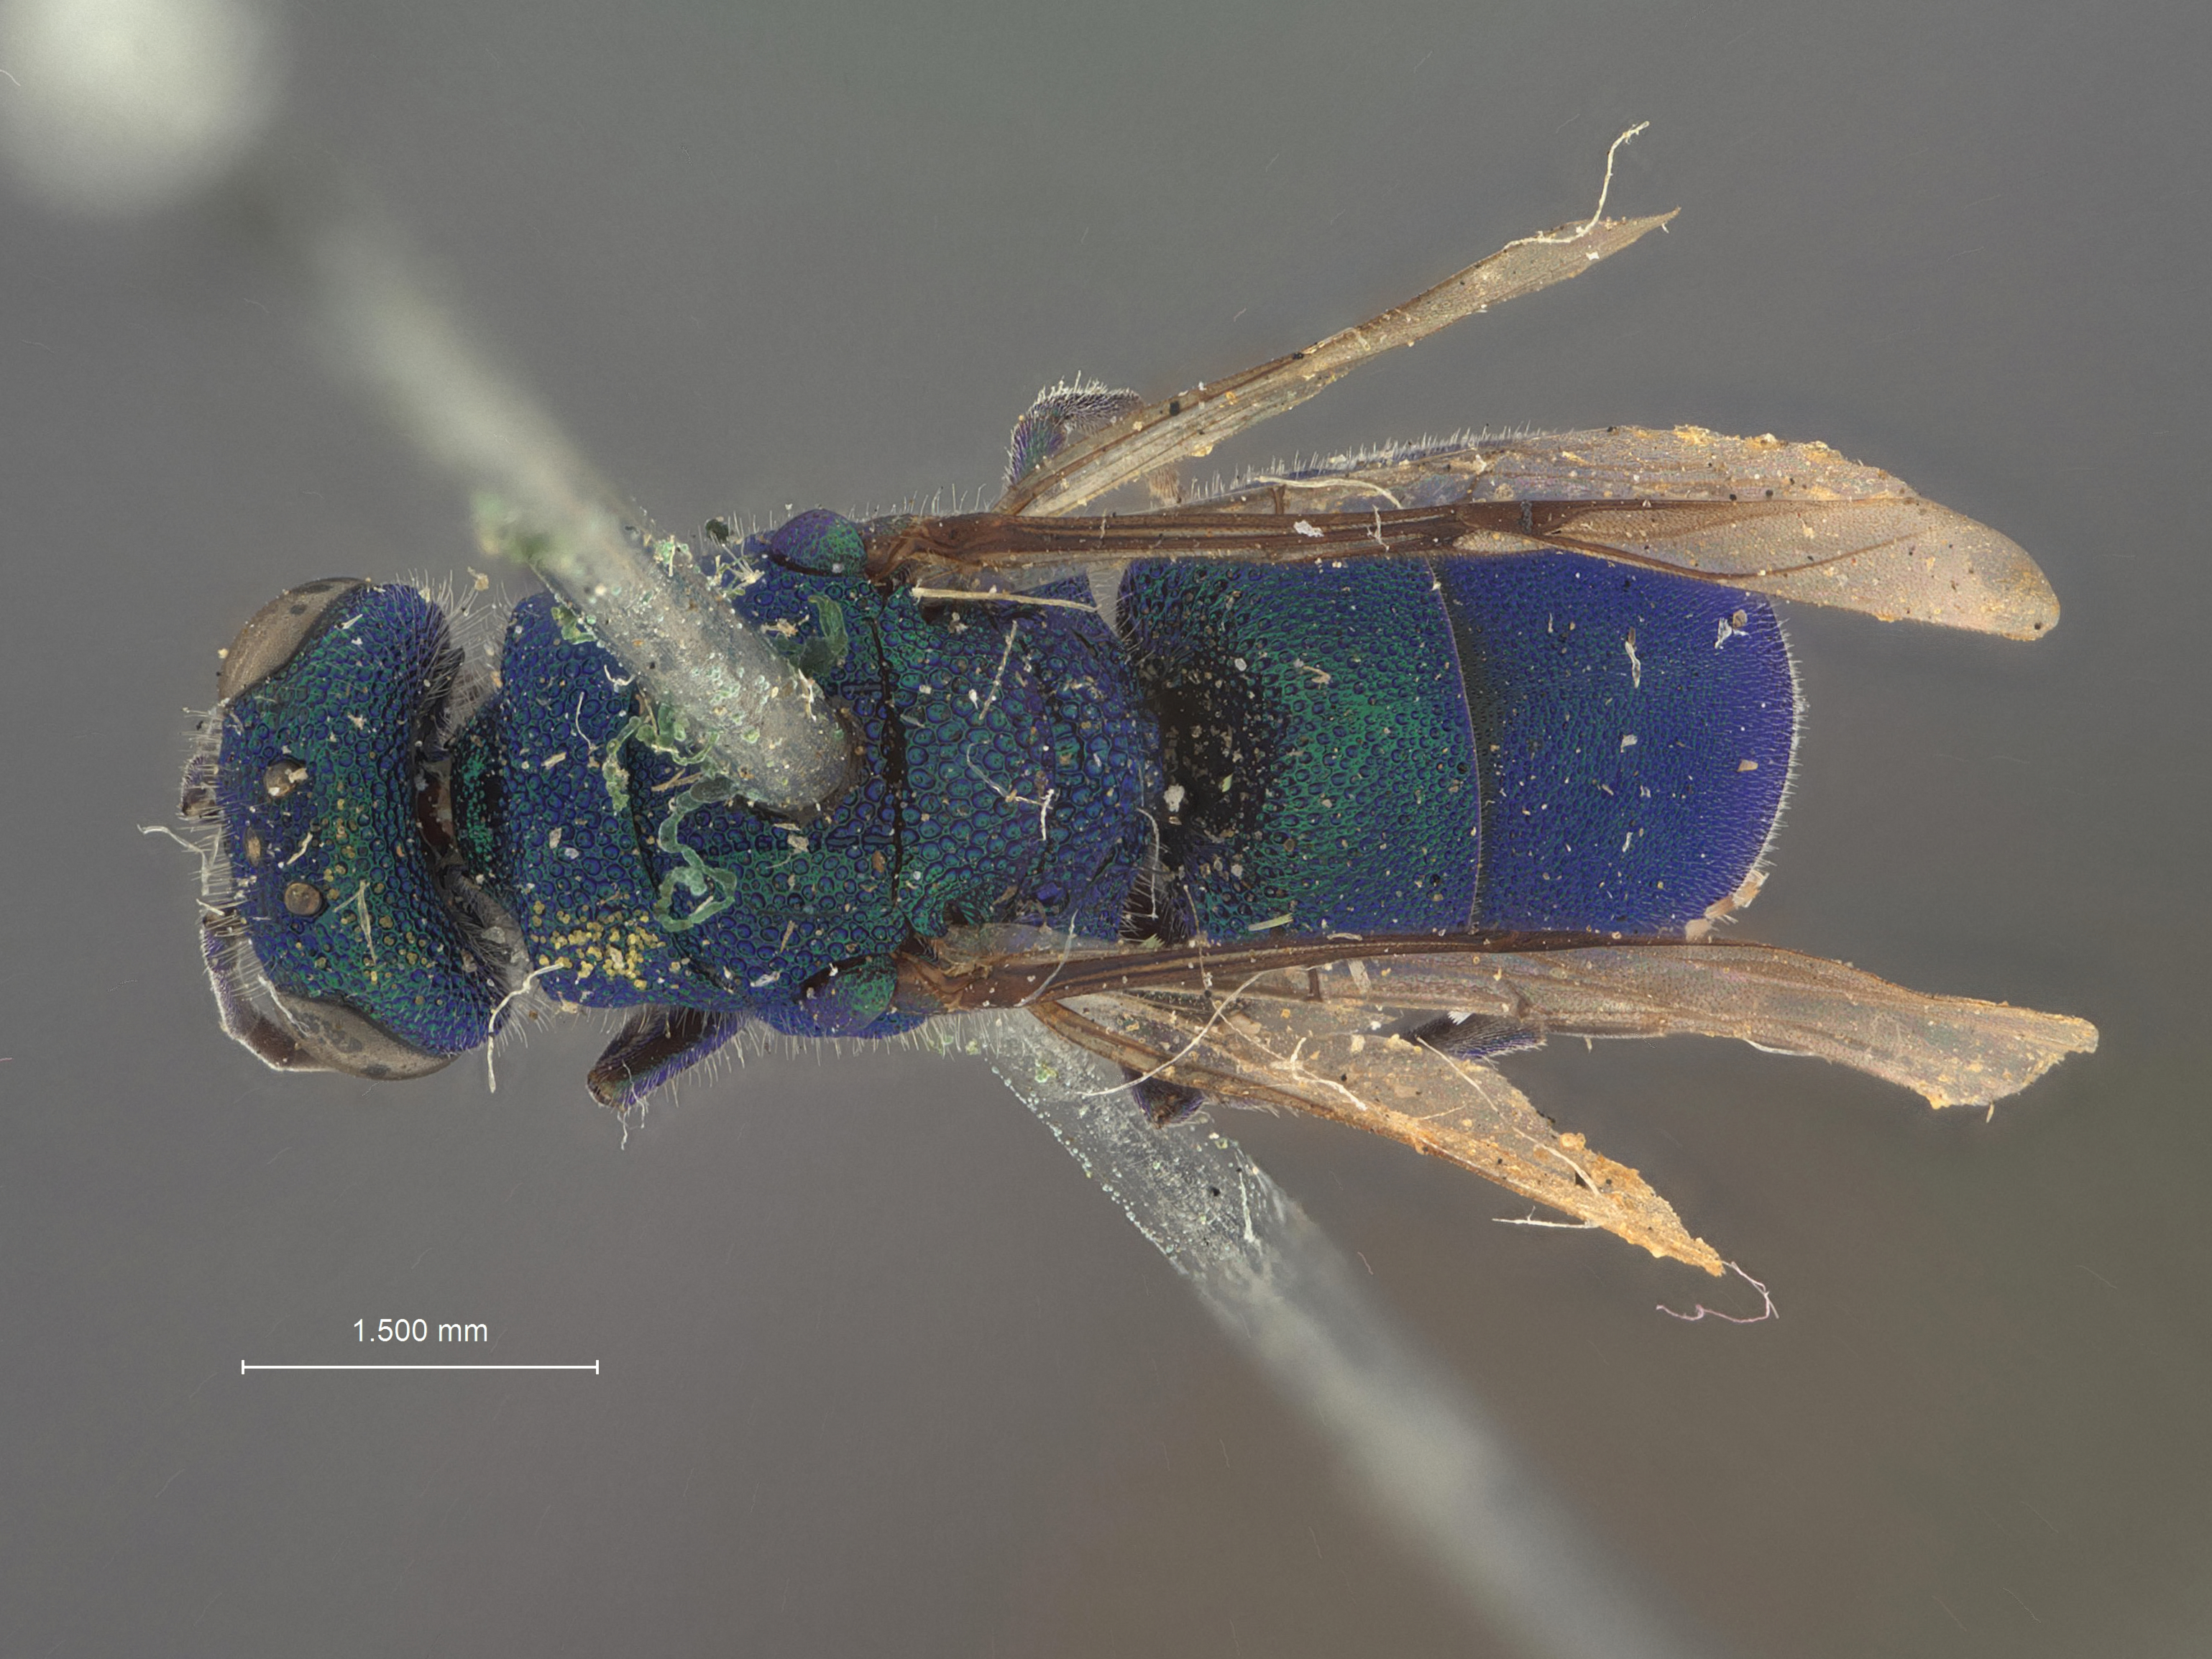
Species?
Chrysis submontana
